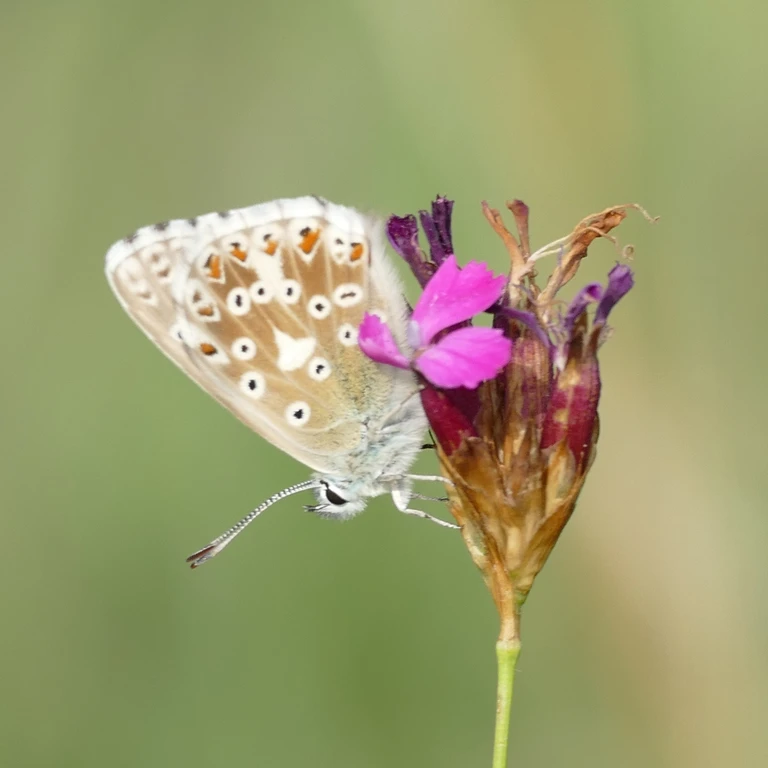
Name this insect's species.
Lysandra coridon
